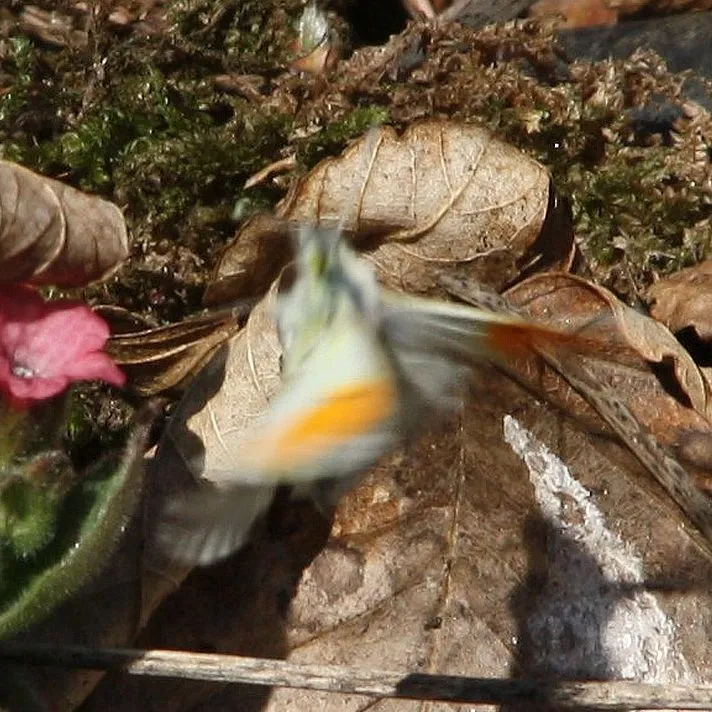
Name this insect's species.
Anthocharis cardamines
